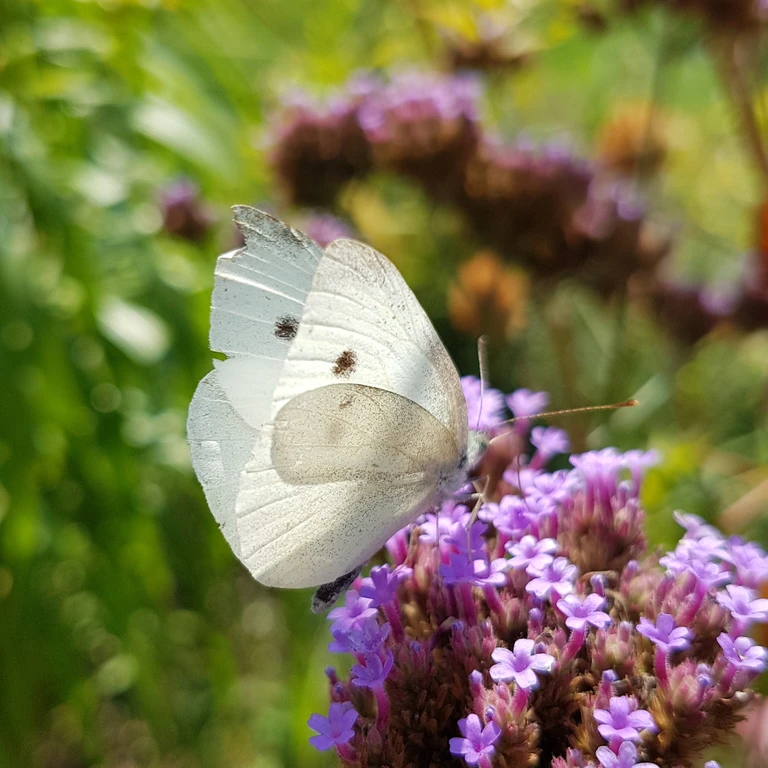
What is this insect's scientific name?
Pieris rapae
